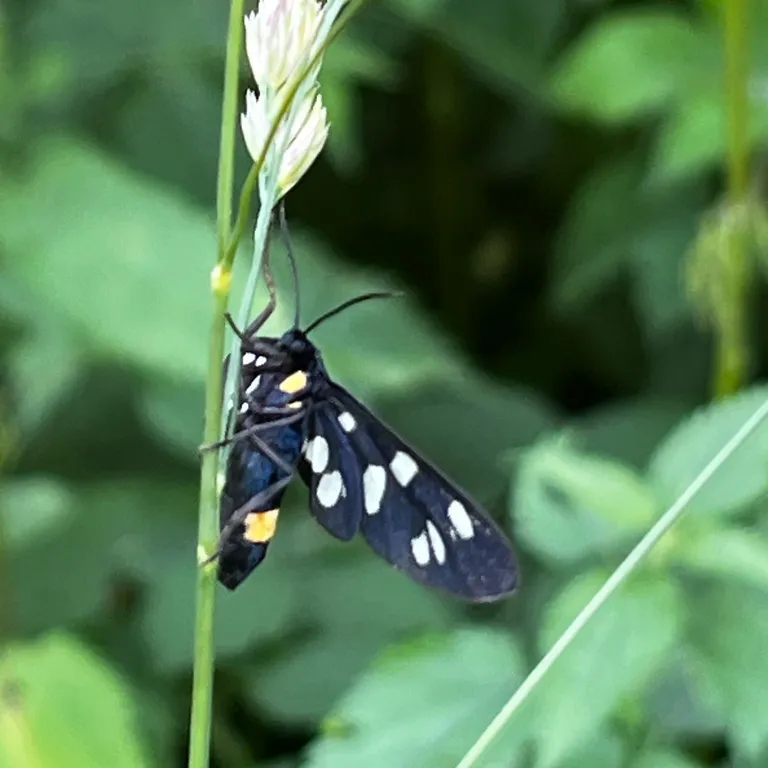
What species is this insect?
Amata phegea
